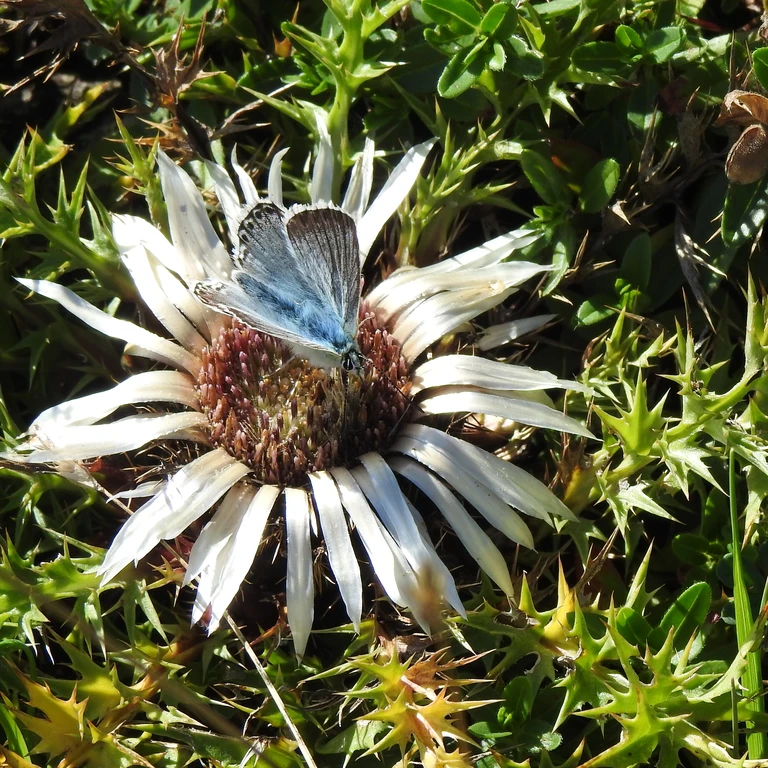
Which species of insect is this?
Lysandra coridon
